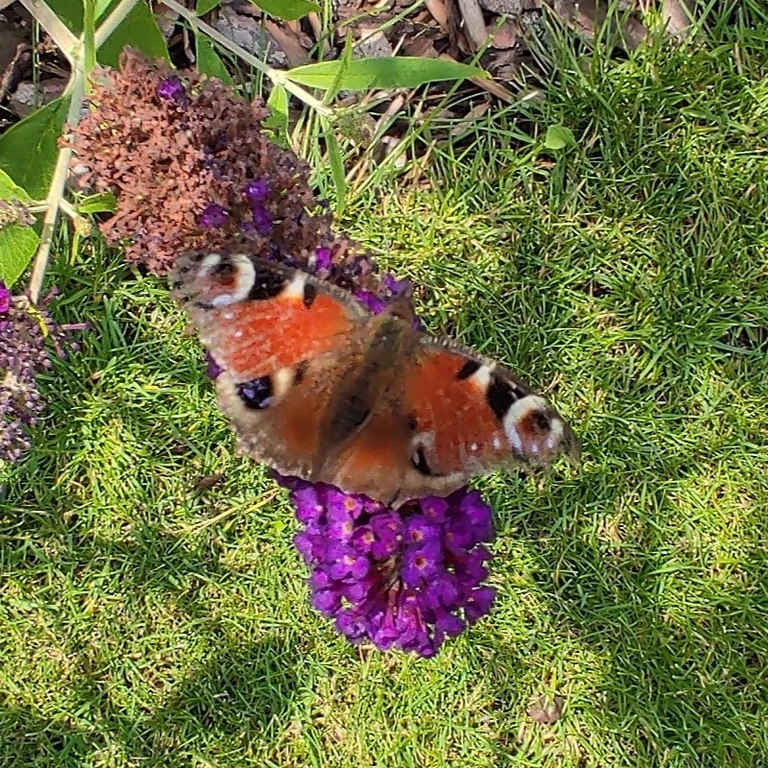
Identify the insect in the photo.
Aglais io
